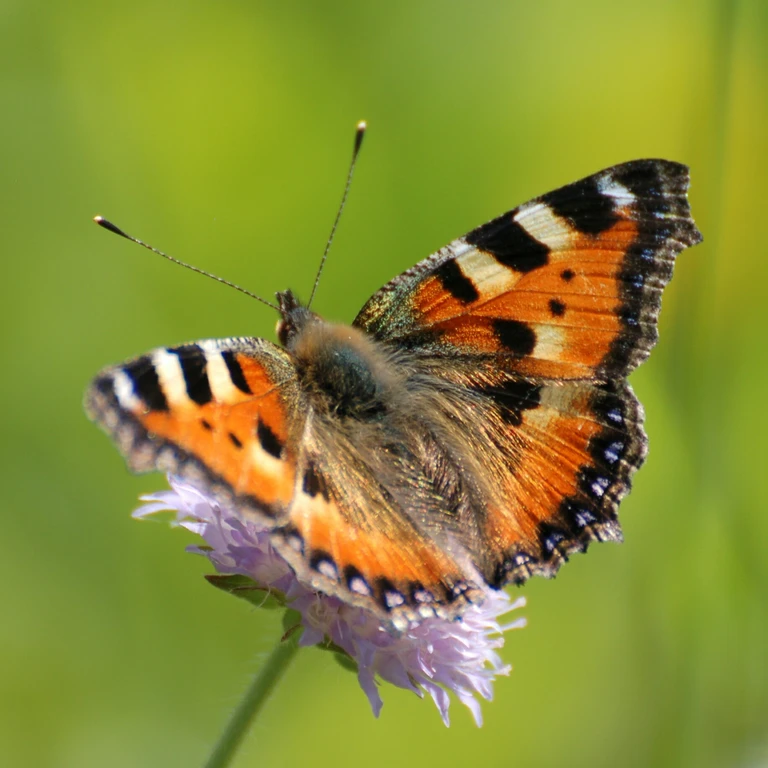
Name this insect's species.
Aglais urticae
